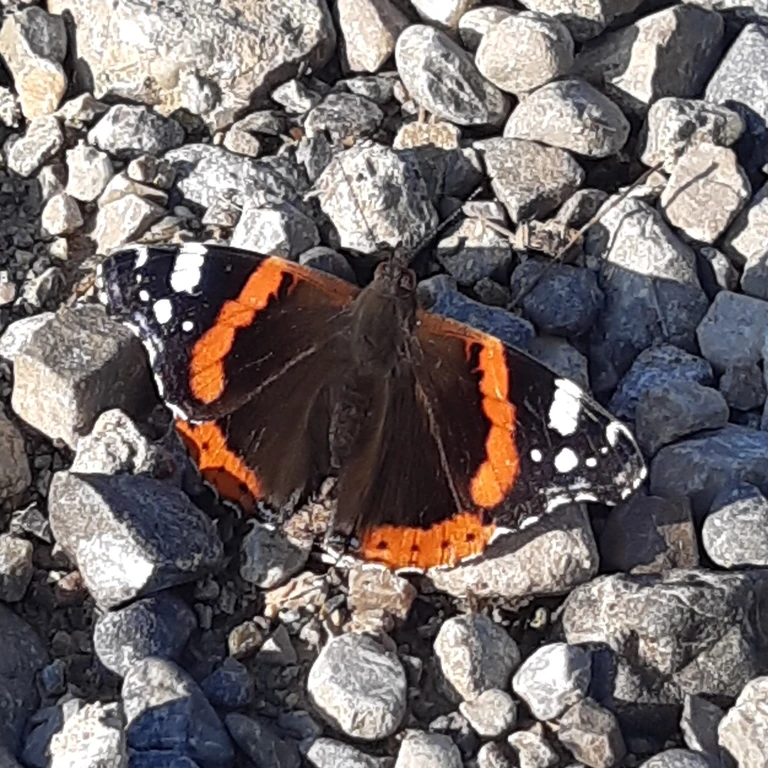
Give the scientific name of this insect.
Vanessa atalanta
